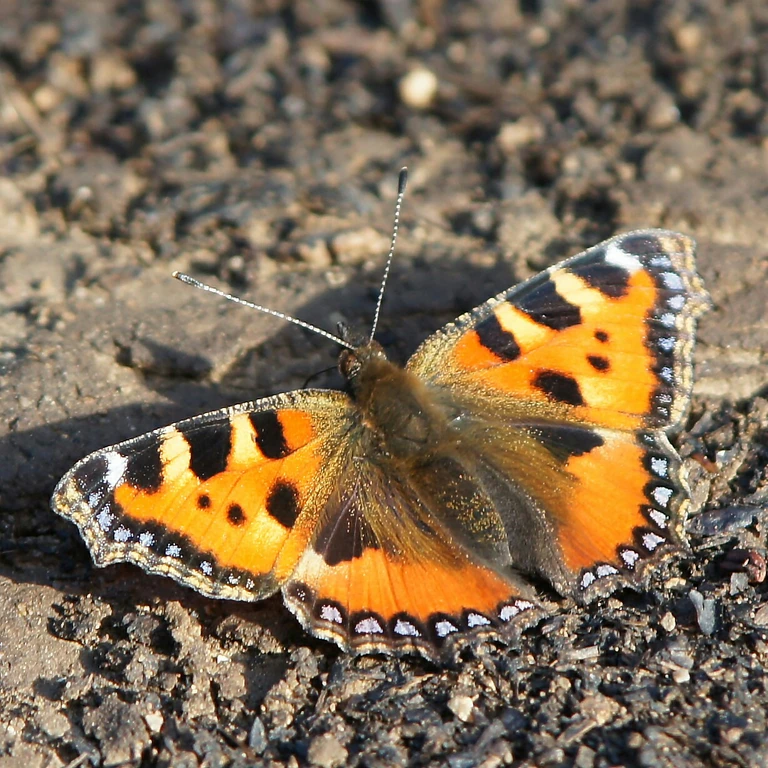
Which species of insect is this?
Aglais urticae
